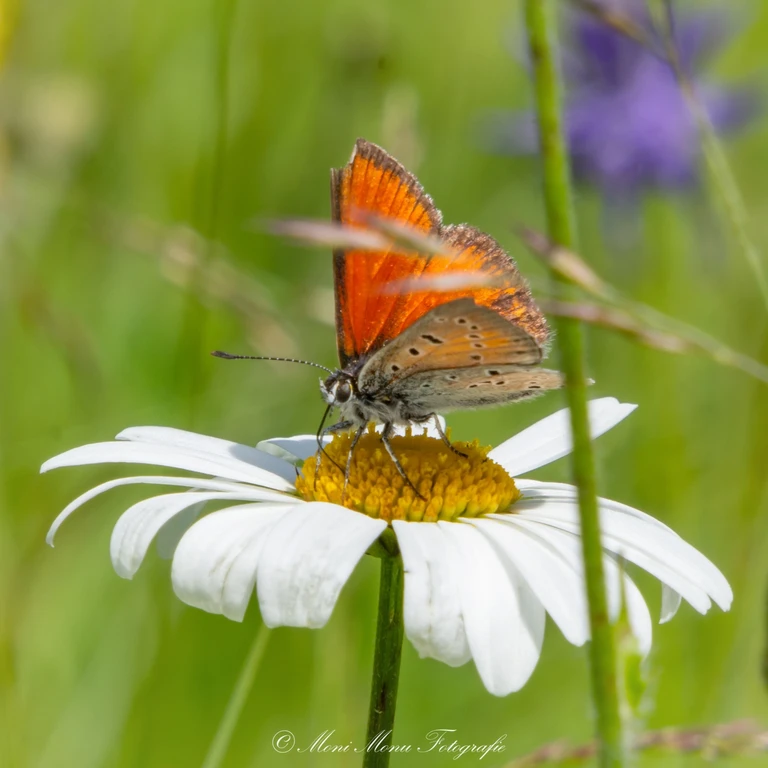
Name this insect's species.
Lycaena hippothoe (also Palaeochrysophanus hippothoe)
